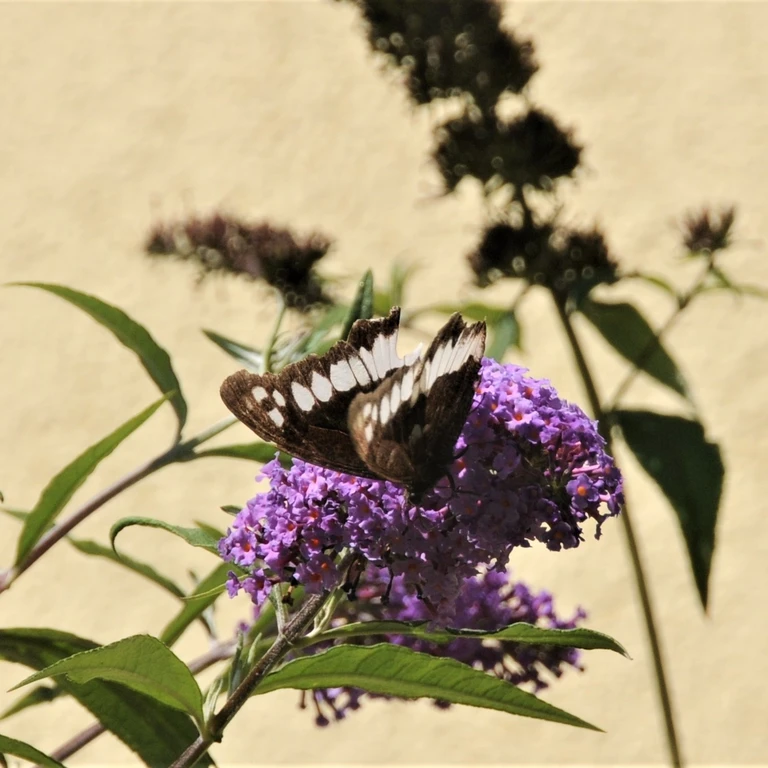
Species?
Brintesia circe
